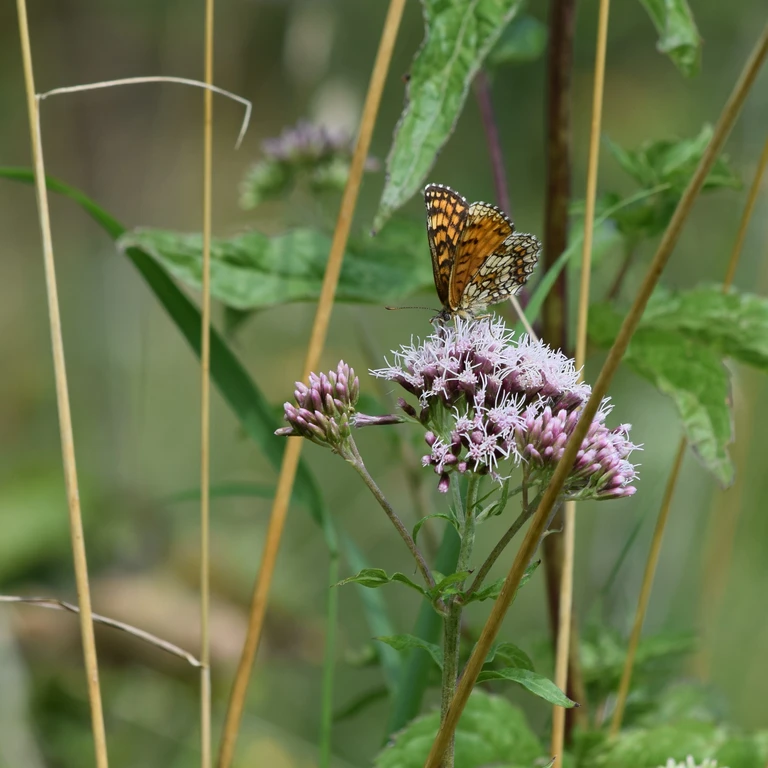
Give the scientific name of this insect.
Melitaea athalia
